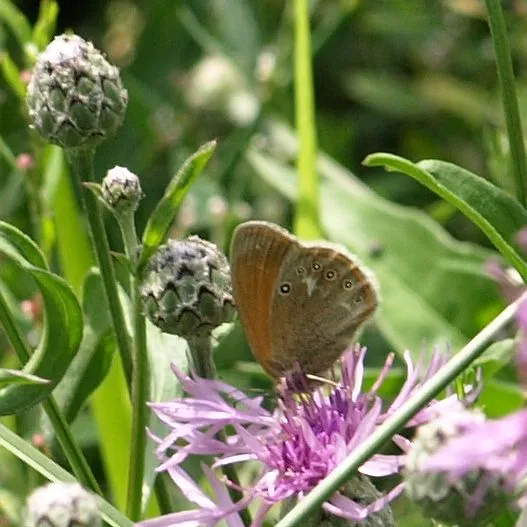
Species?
Coenonympha glycerion (also Coenonympha iphis)
